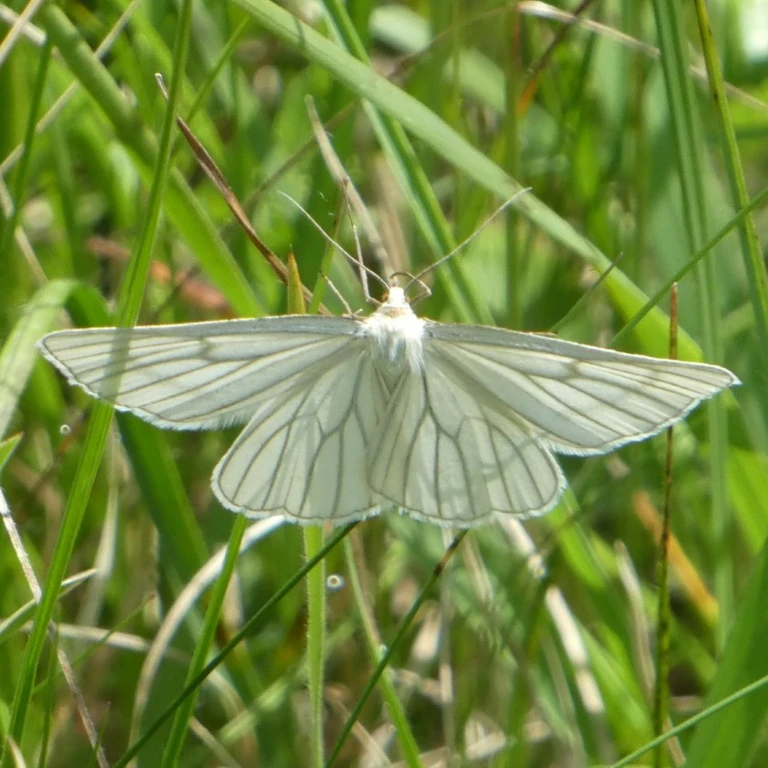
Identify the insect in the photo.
Siona lineata
